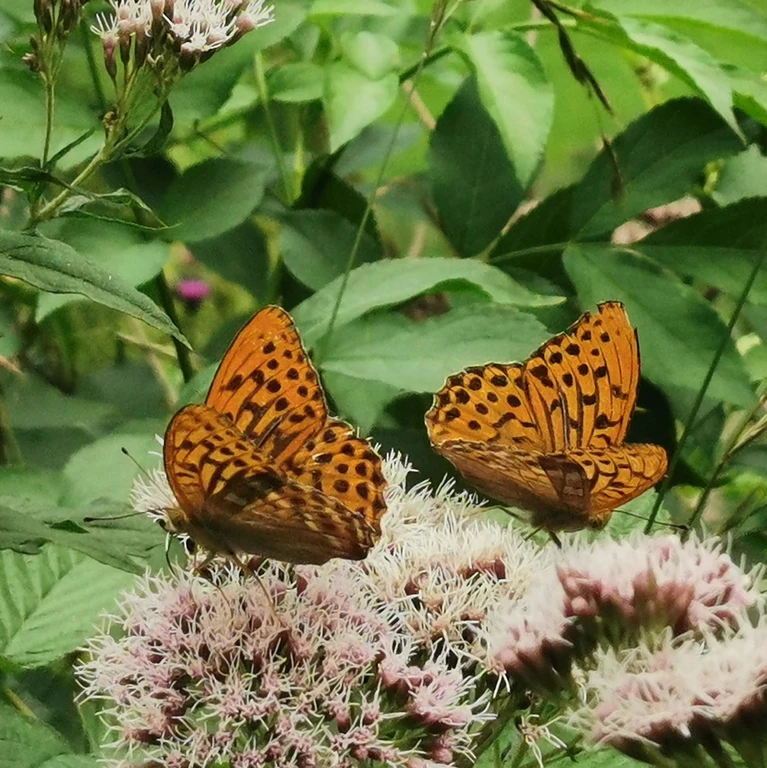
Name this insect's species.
Argynnis paphia
